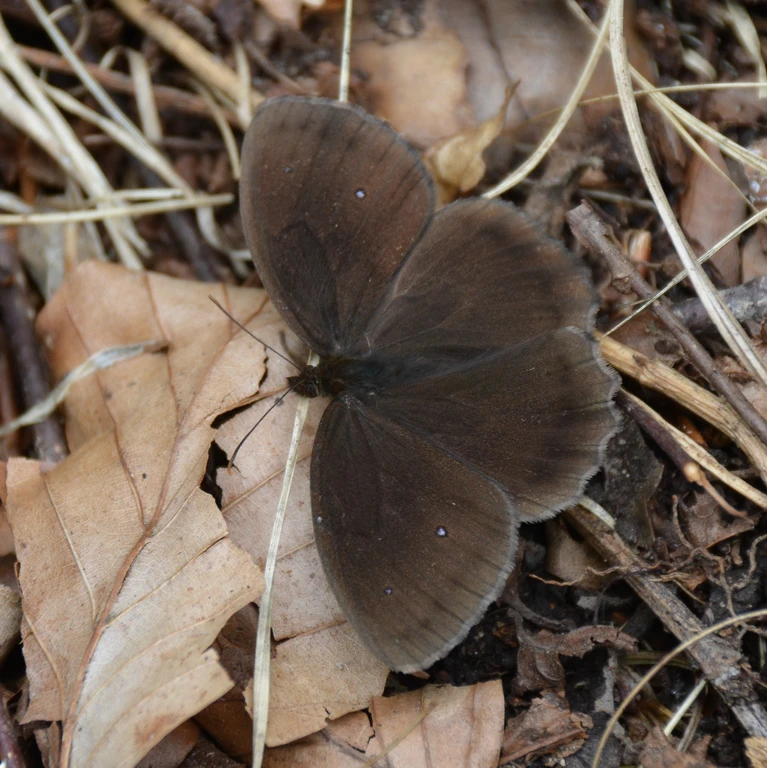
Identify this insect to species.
Minois dryas
